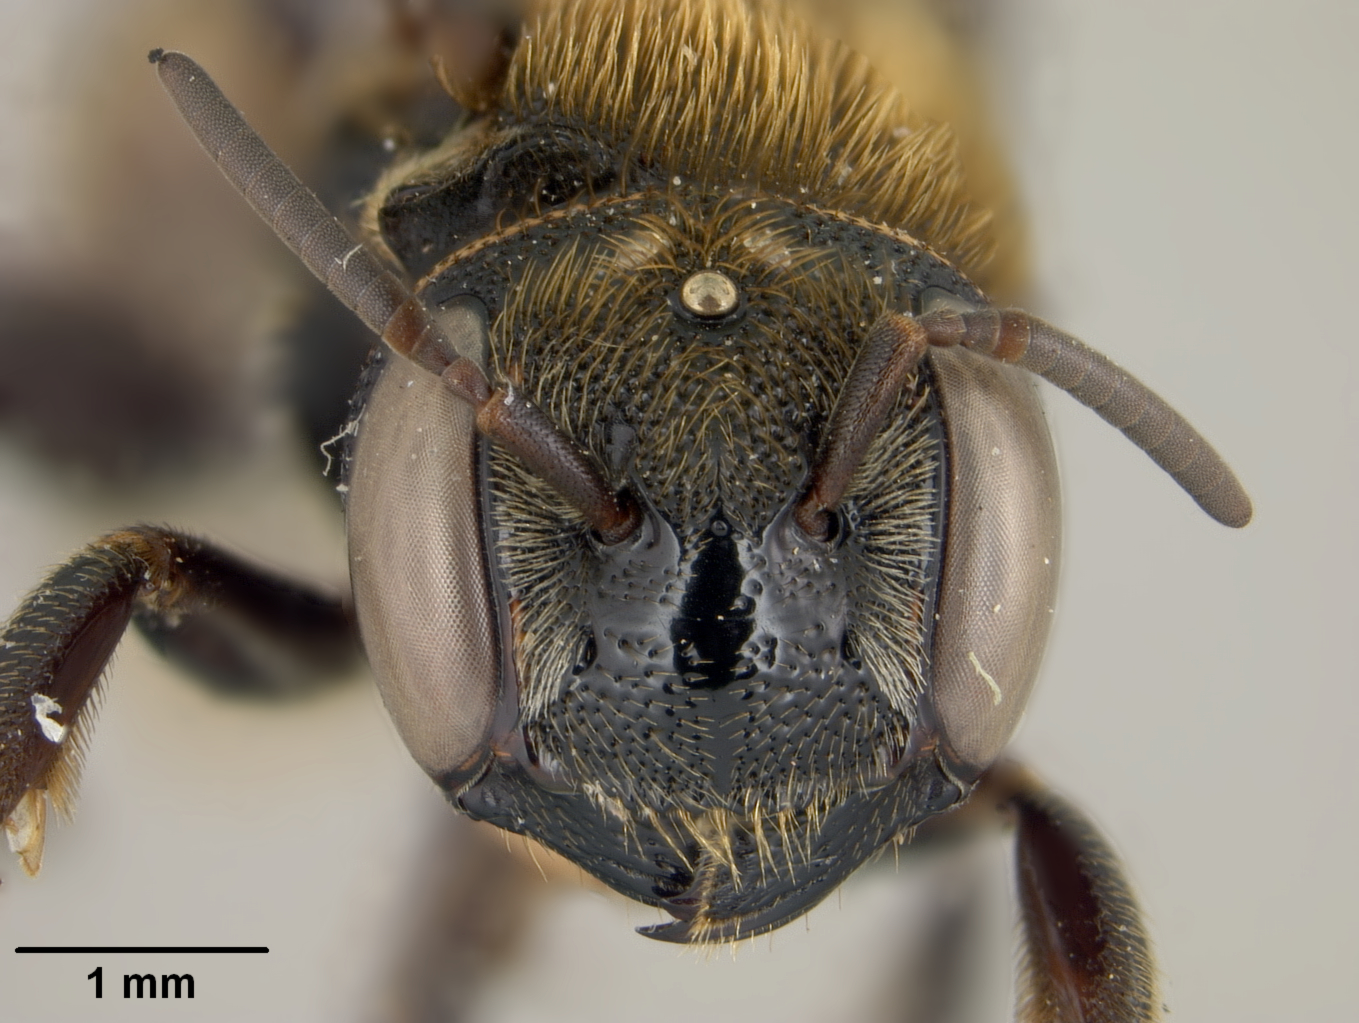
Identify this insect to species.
Dianthidium manni
